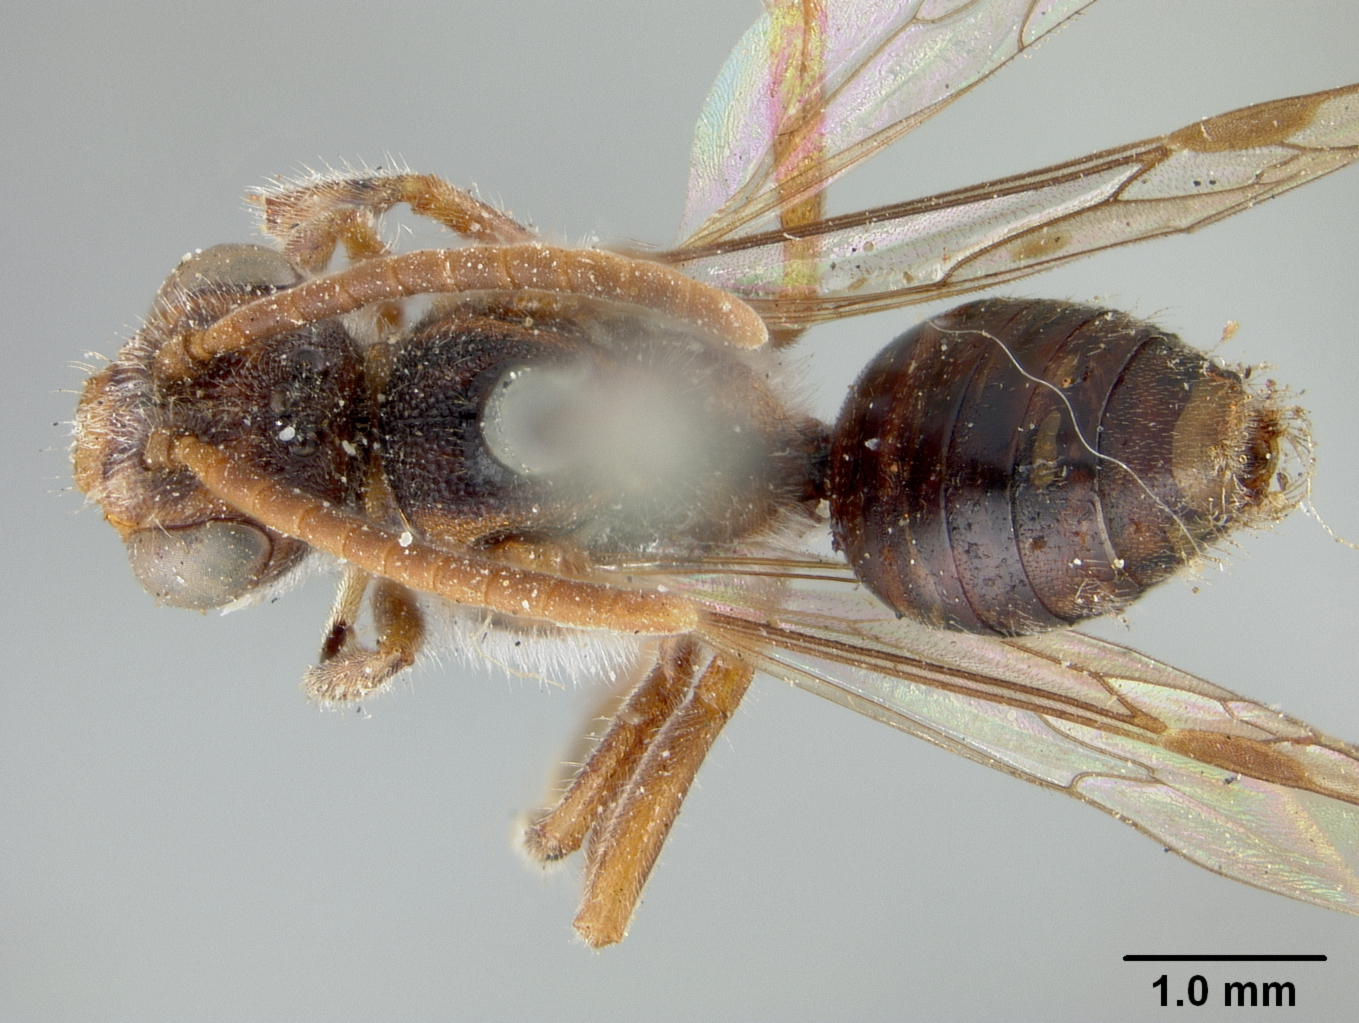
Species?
Nomada kingstonensis
